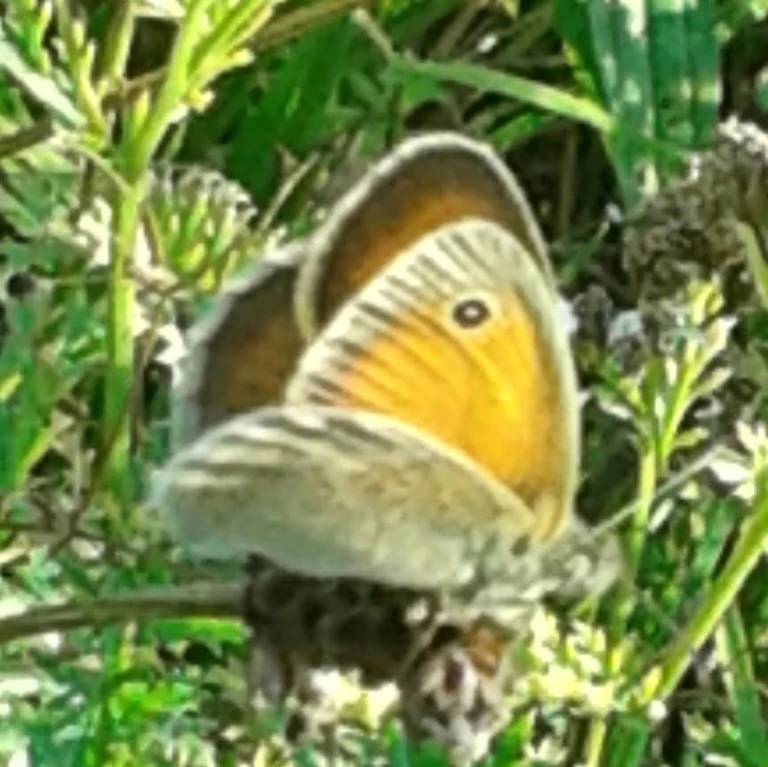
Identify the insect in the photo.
Coenonympha pamphilus
